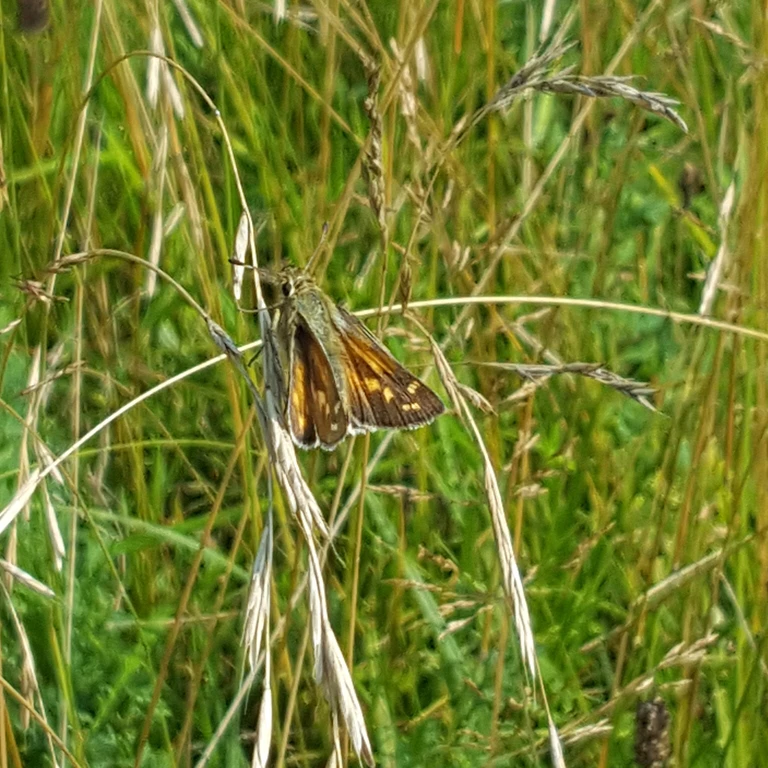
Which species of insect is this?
Hesperia comma
